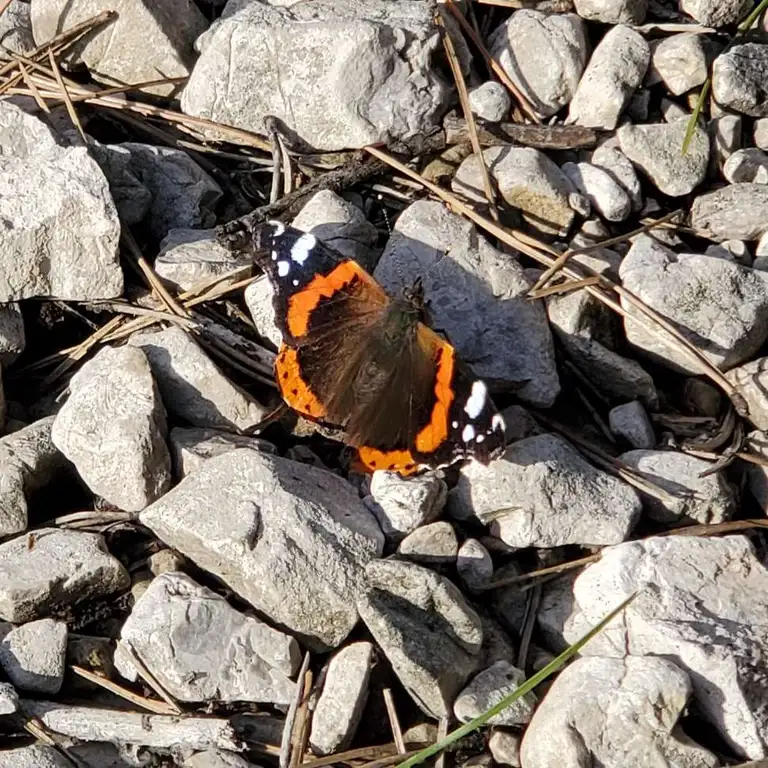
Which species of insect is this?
Vanessa atalanta
